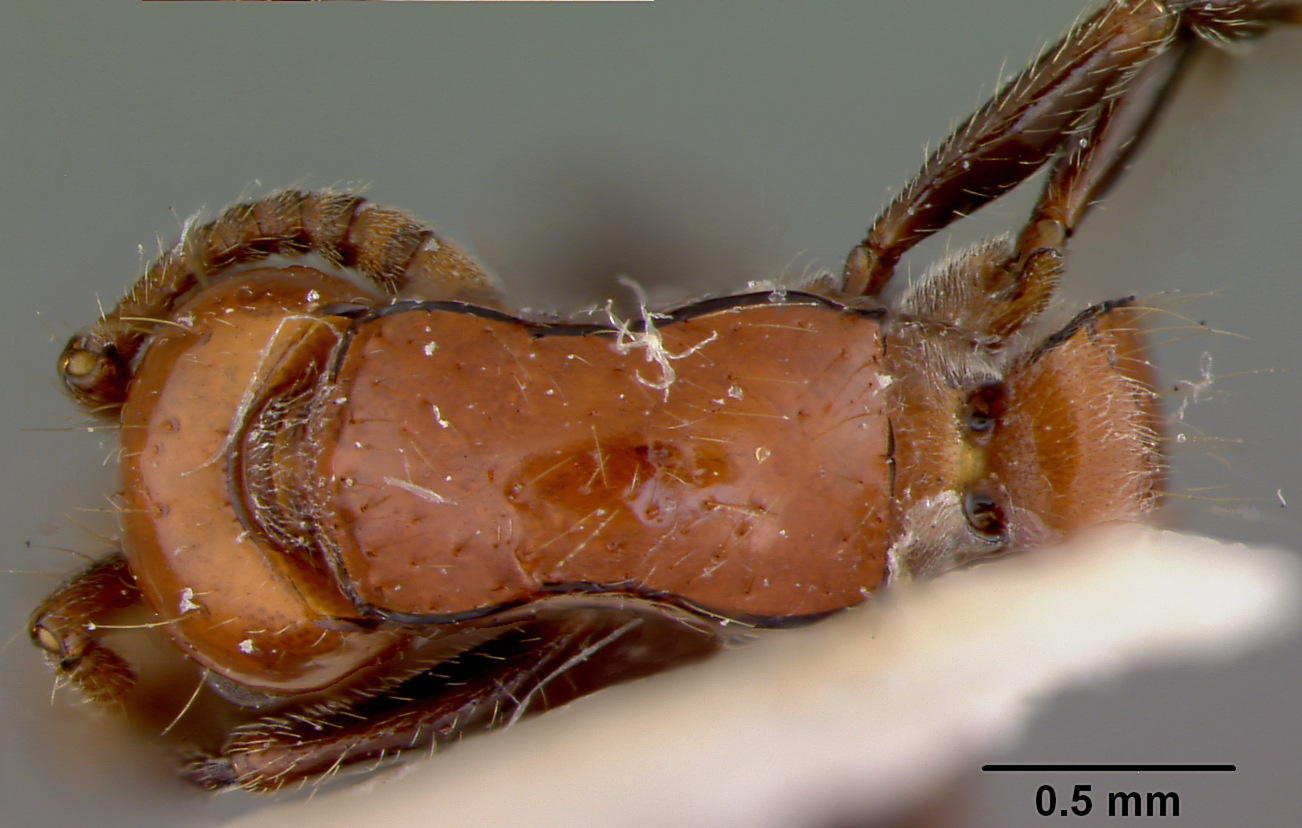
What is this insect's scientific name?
Phyracaces krombeini
